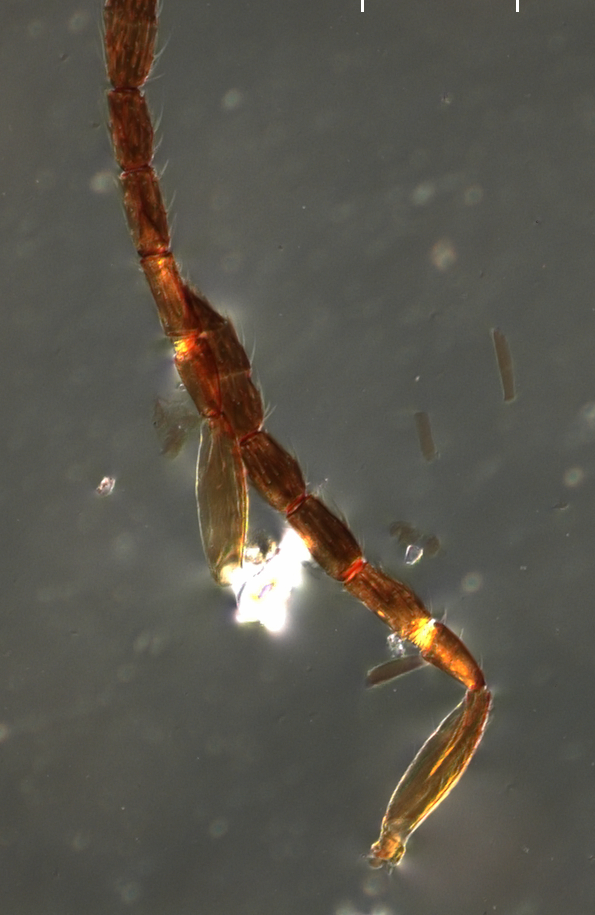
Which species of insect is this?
Tetrastichus shencottensis
